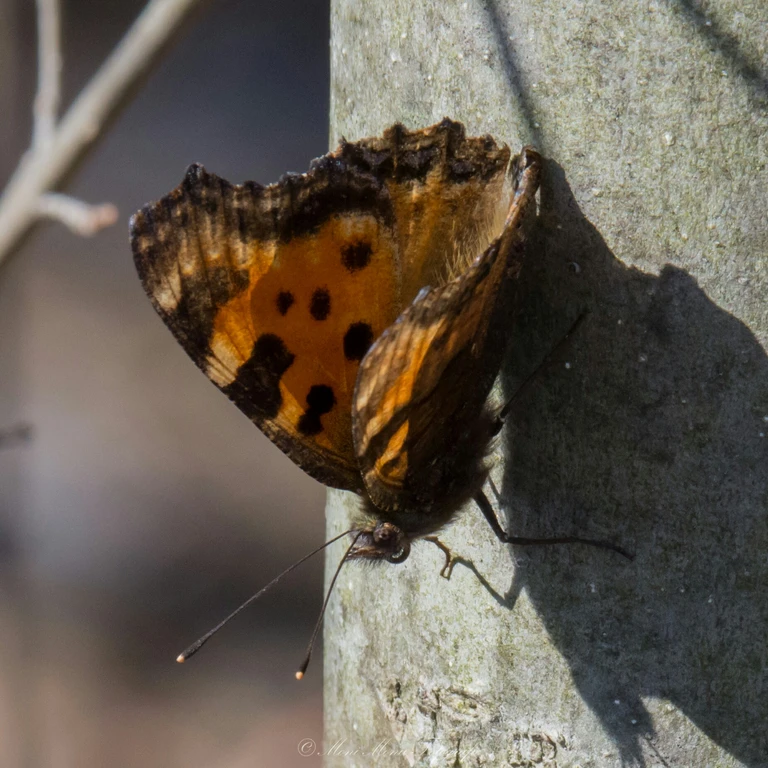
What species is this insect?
Nymphalis polychloros
